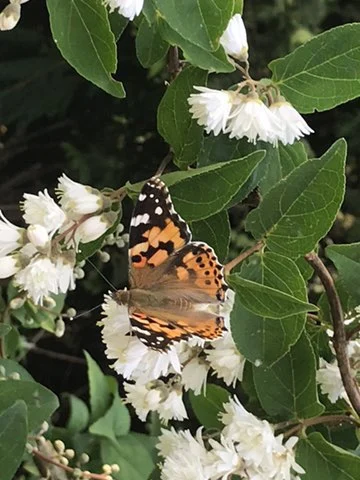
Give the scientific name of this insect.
Vanessa cardui
